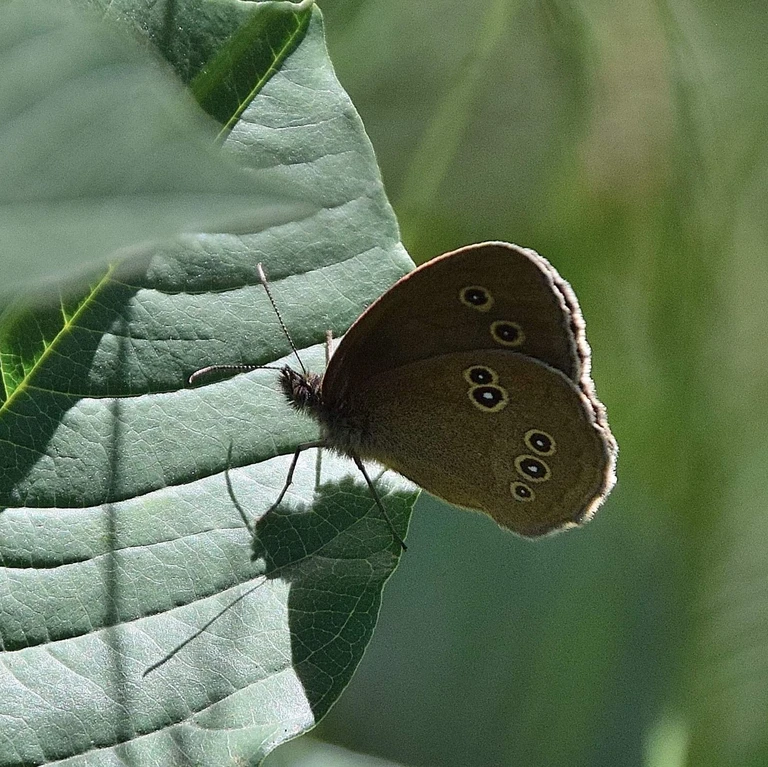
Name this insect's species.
Aphantopus hyperantus
